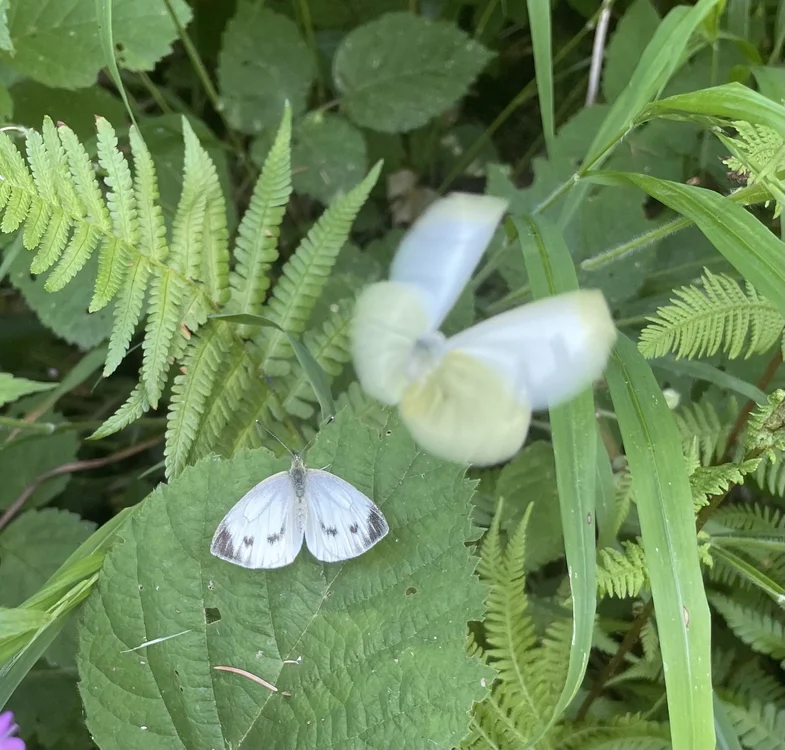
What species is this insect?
Pieris napi
